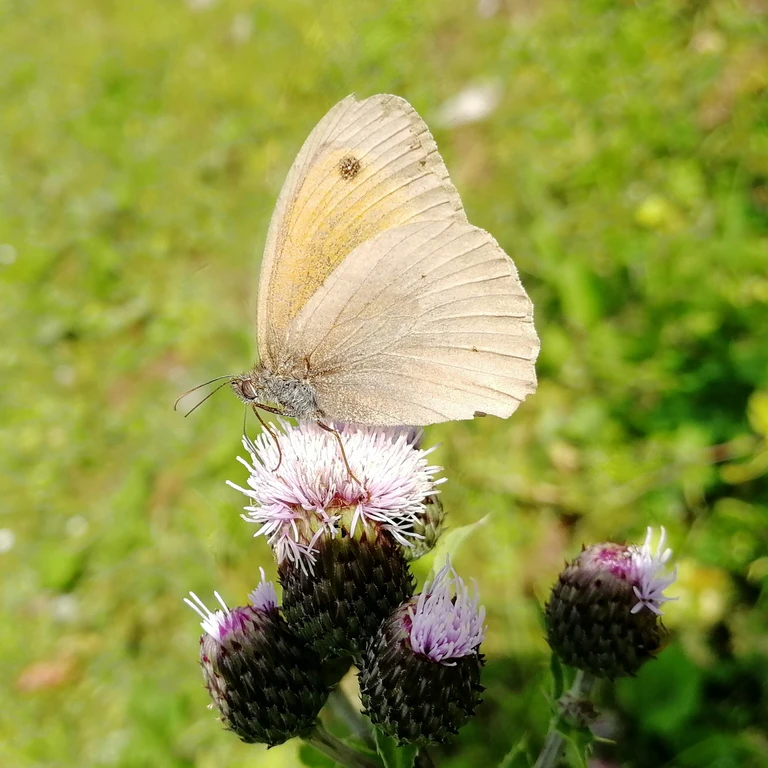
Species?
Maniola jurtina
